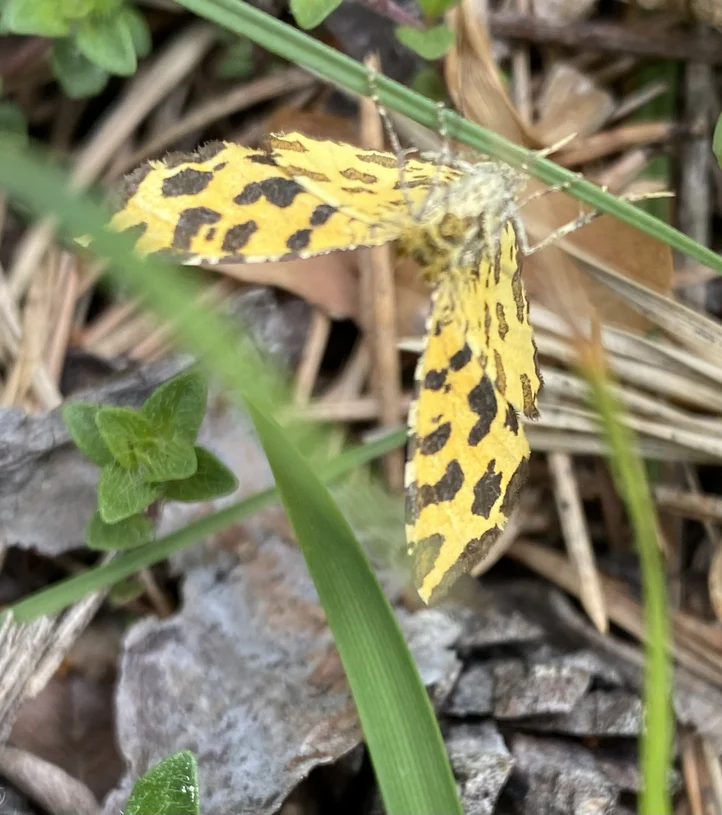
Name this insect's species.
Pseudopanthera macularia
